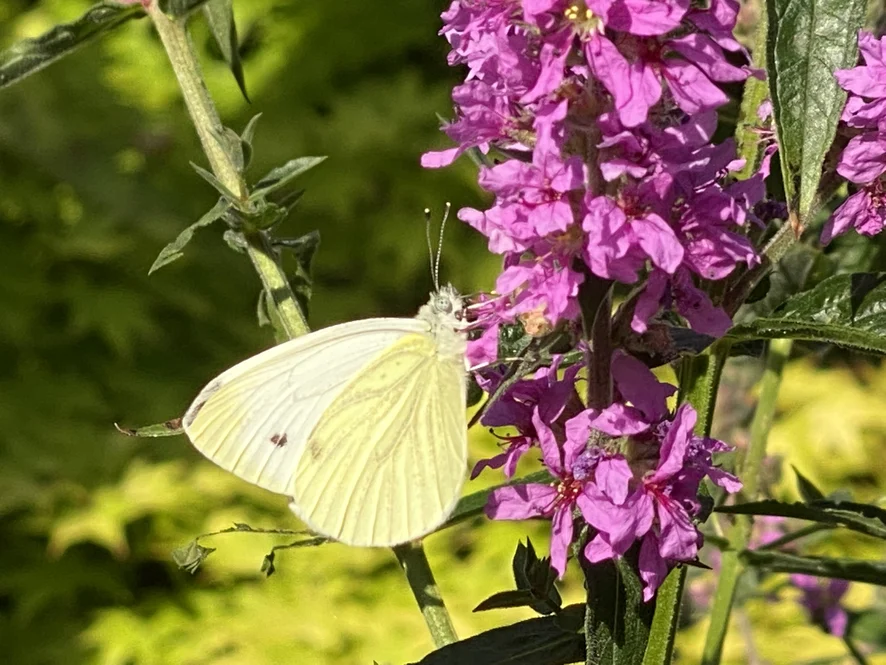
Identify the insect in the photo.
Pieris napi
